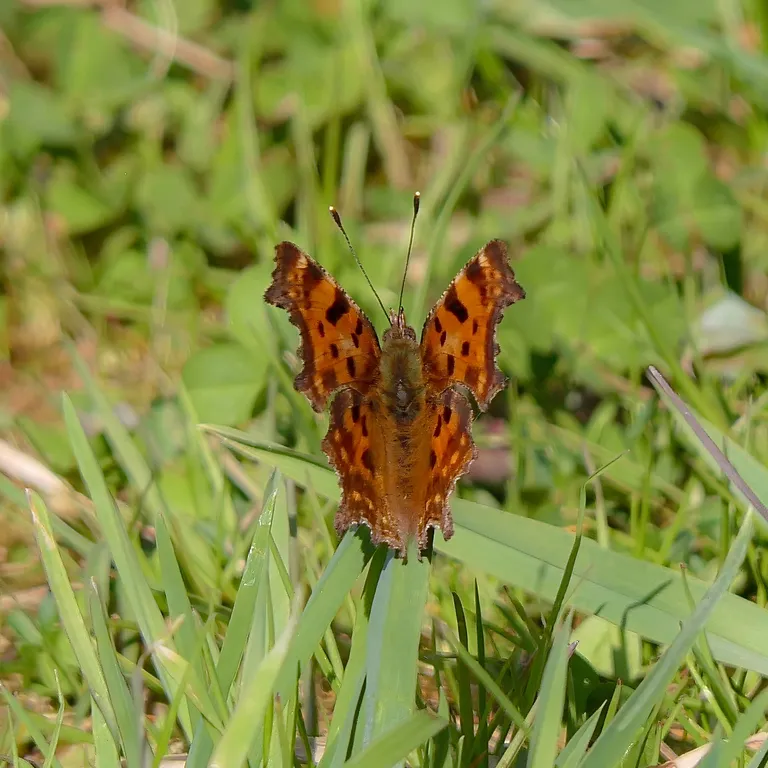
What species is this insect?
Polygonia c-album
